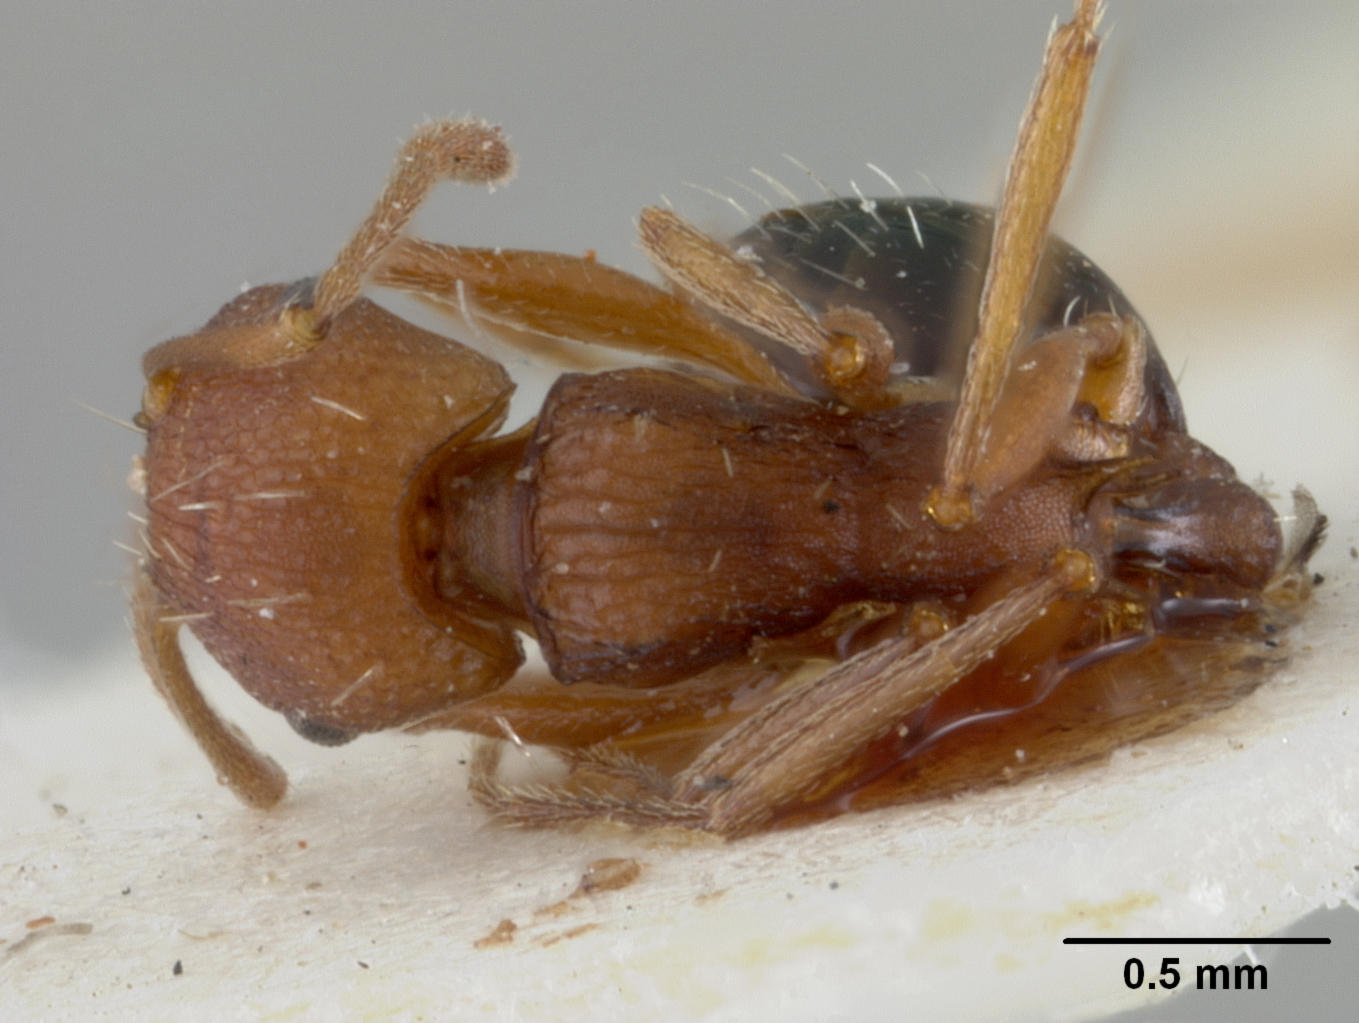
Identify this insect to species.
Atopula hortensis
